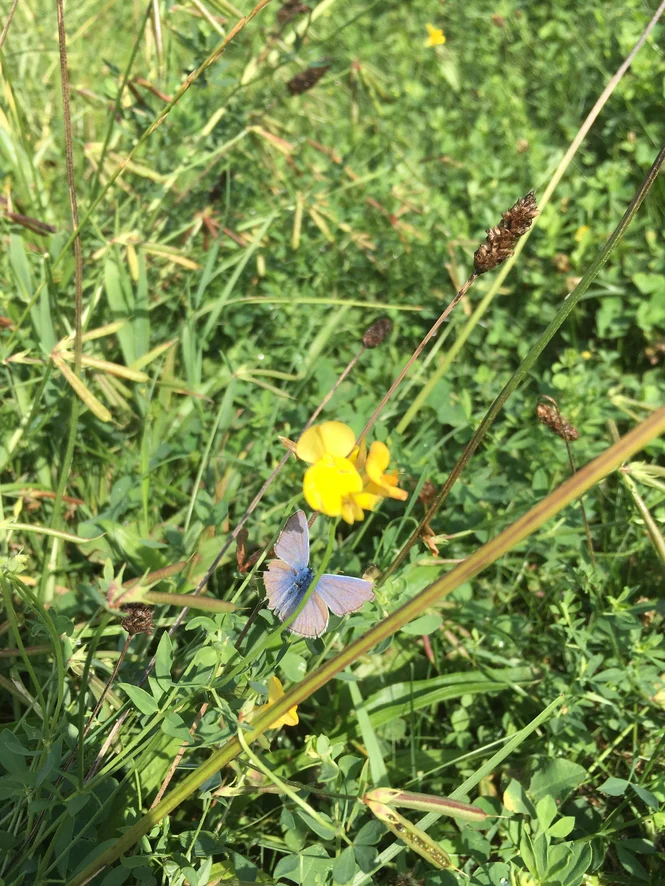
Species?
Polyommatus icarus
